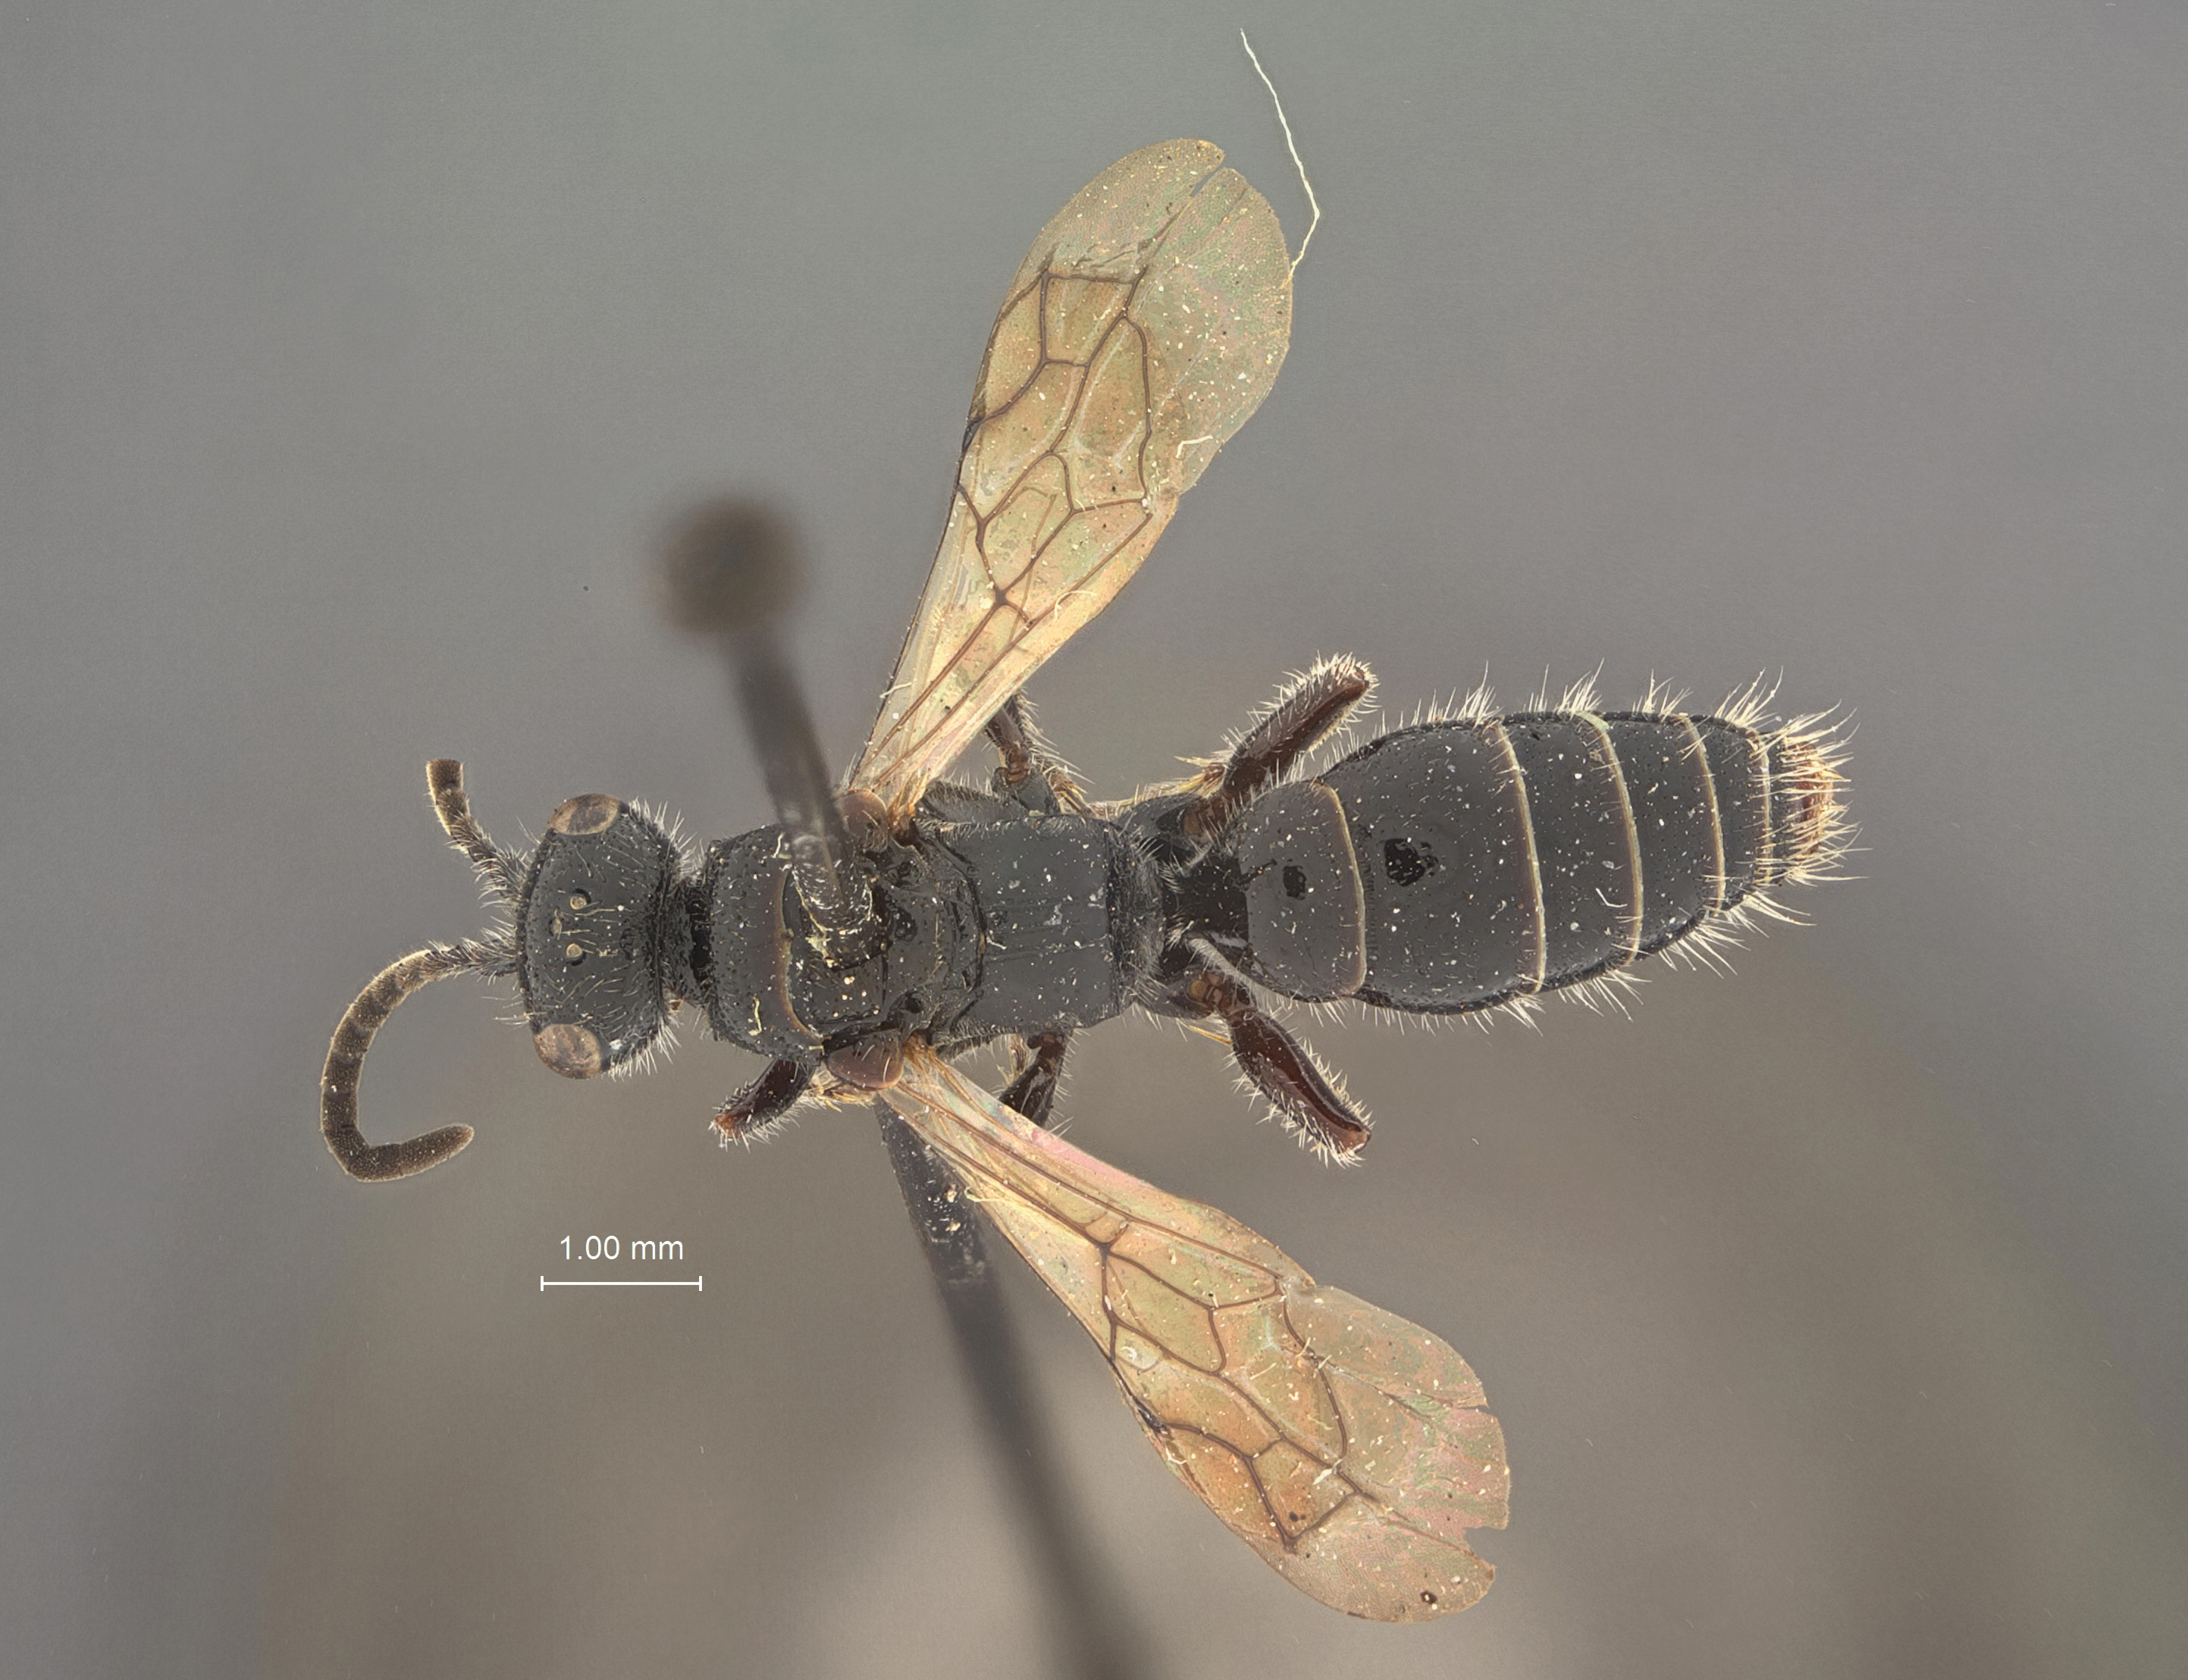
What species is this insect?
Tiphia clauseni
